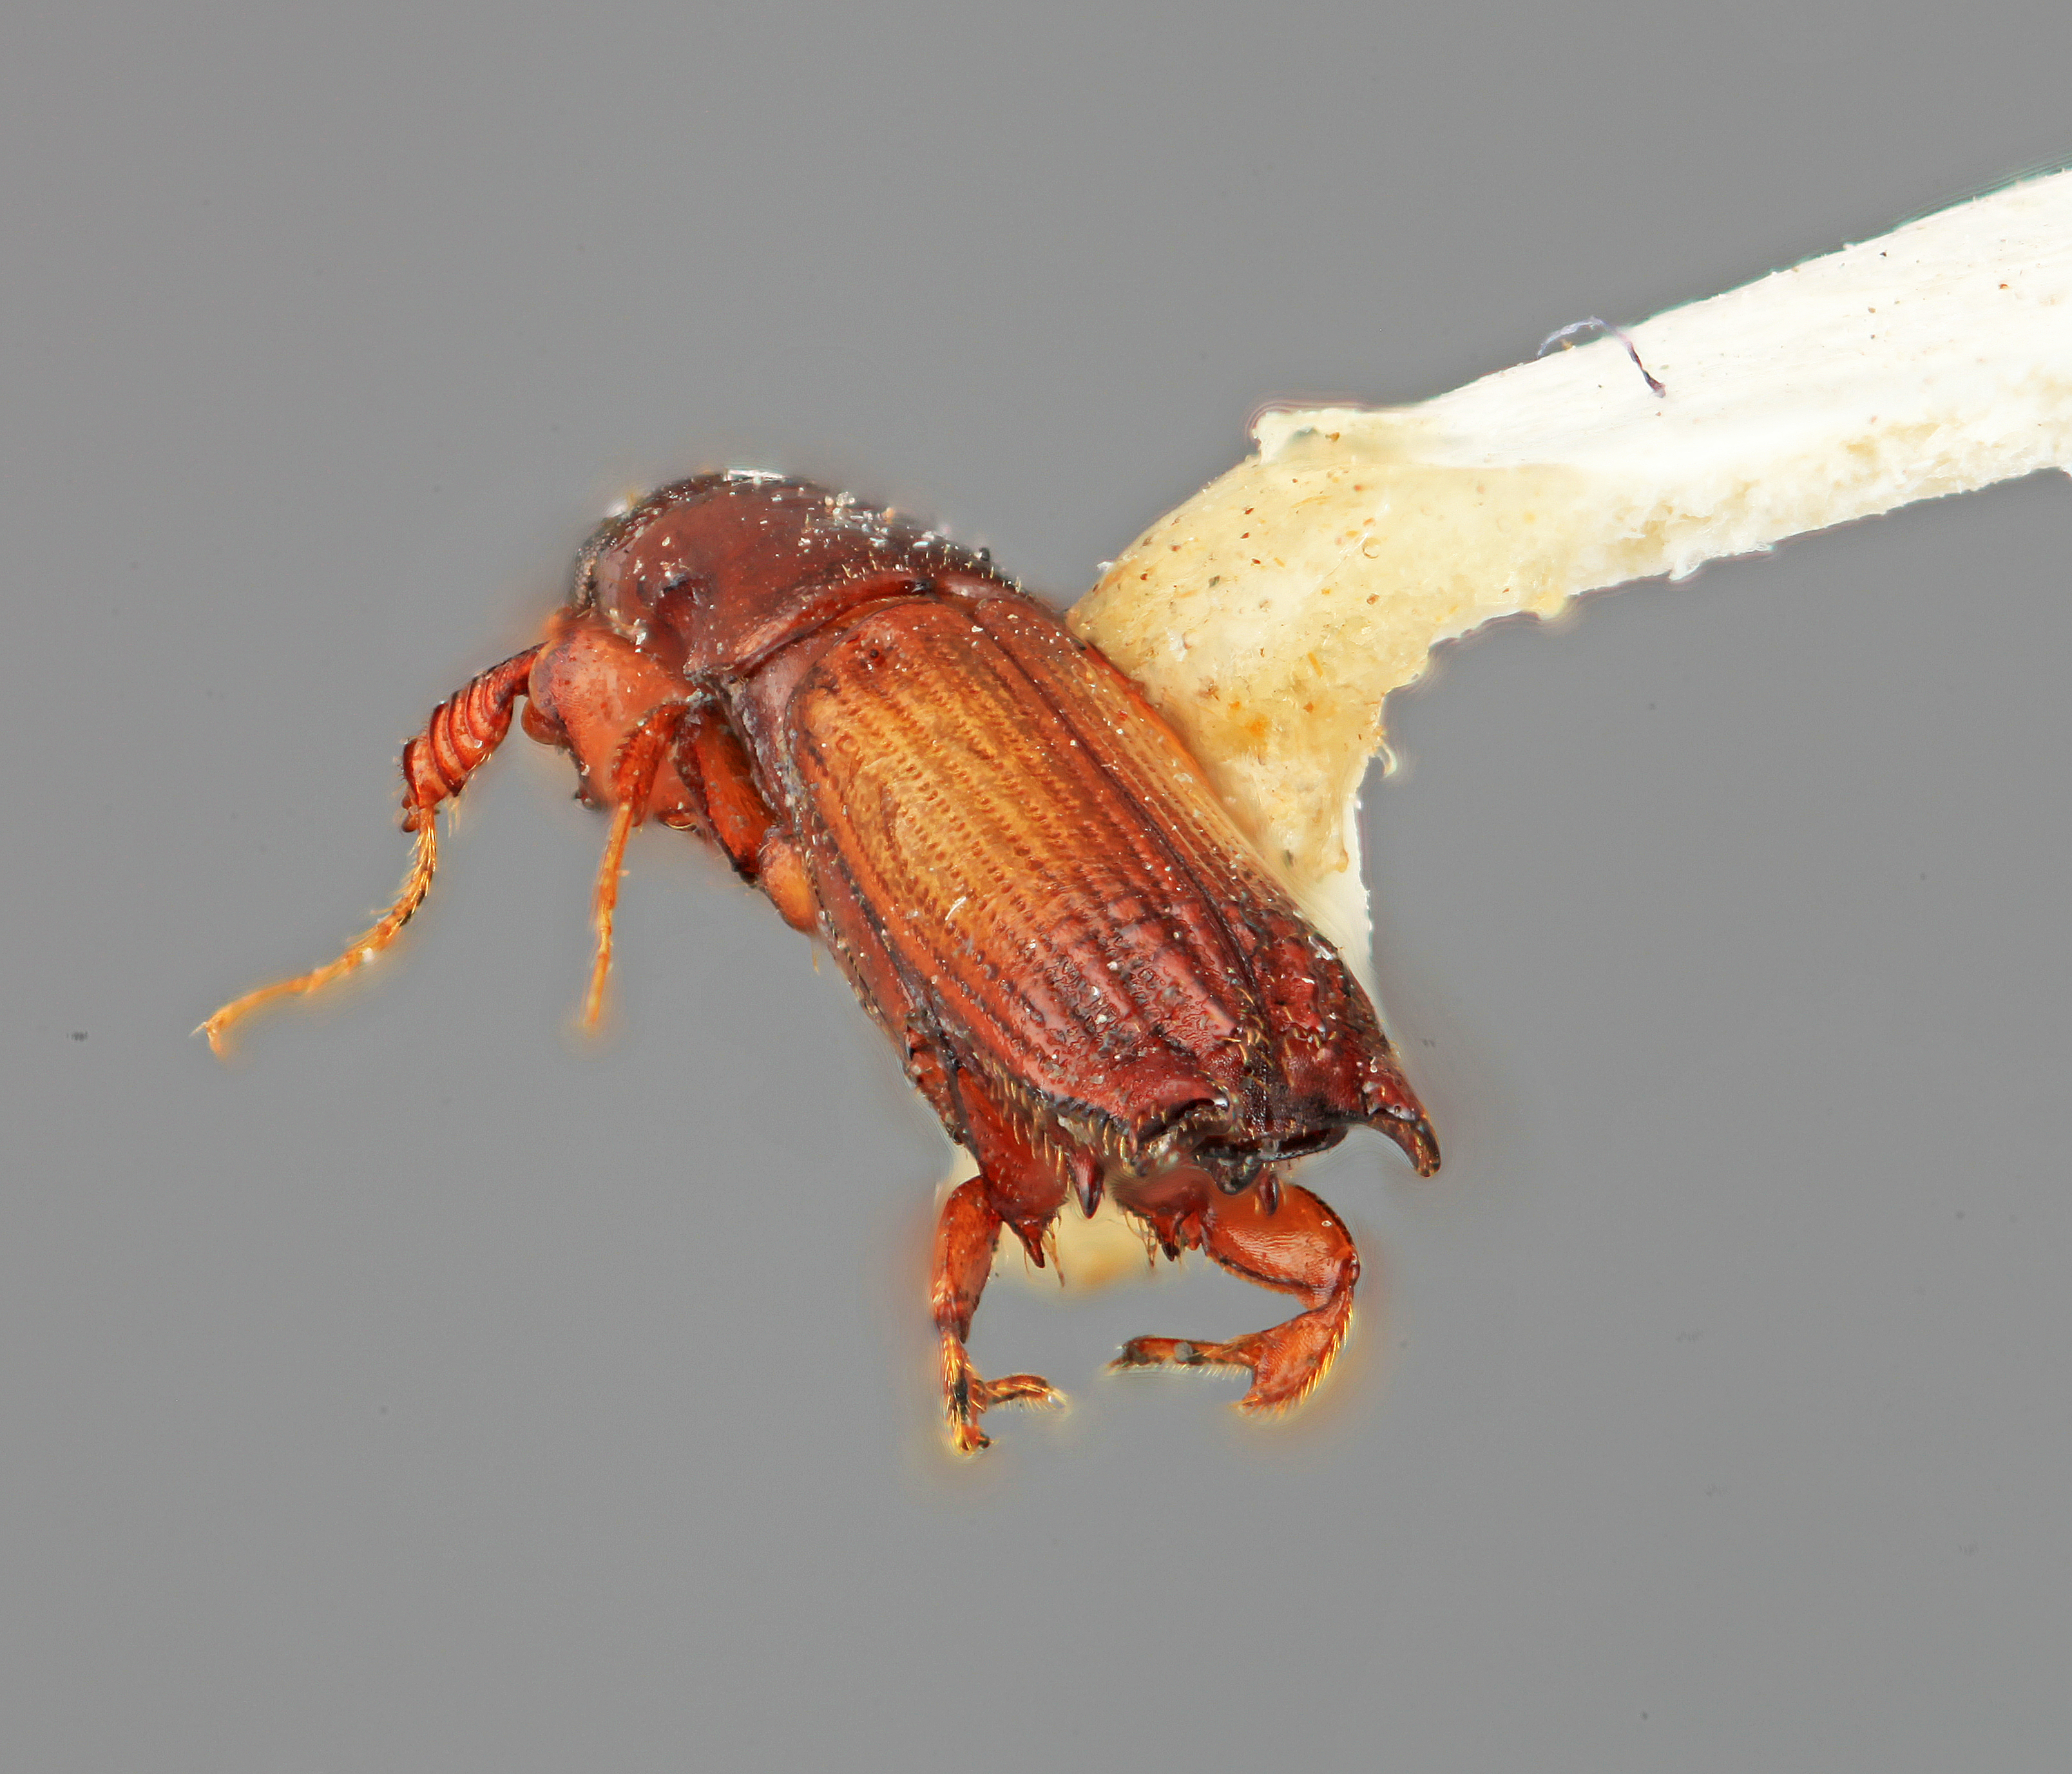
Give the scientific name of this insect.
Platypus quercus
